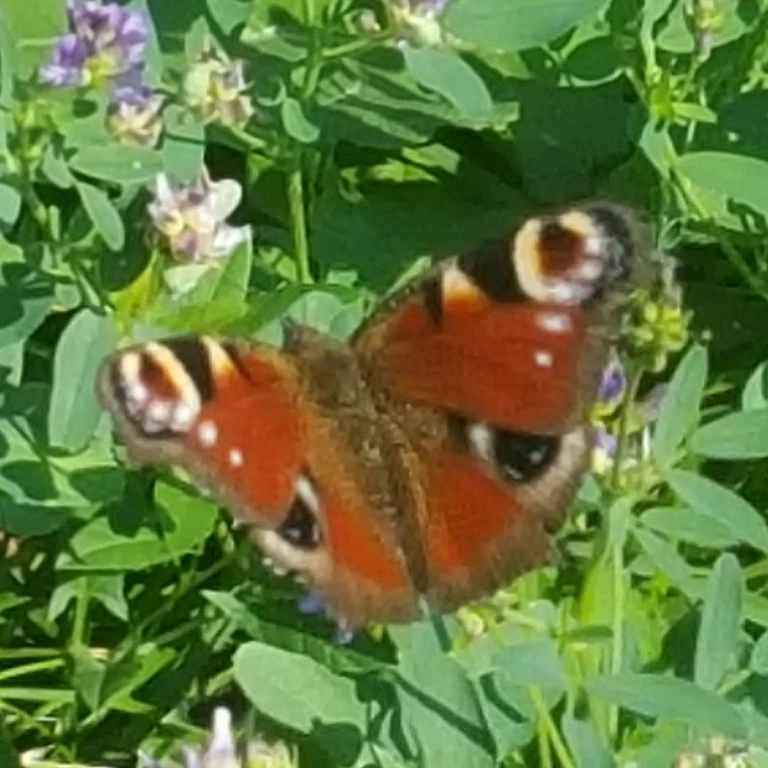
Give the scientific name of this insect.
Aglais io
